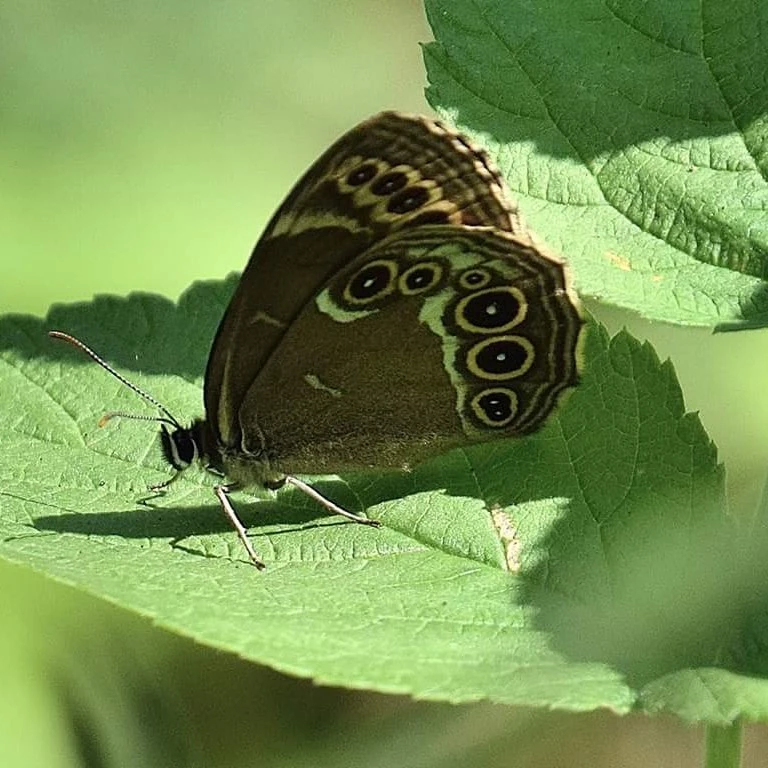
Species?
Lopinga achine (also Pararge achine)
